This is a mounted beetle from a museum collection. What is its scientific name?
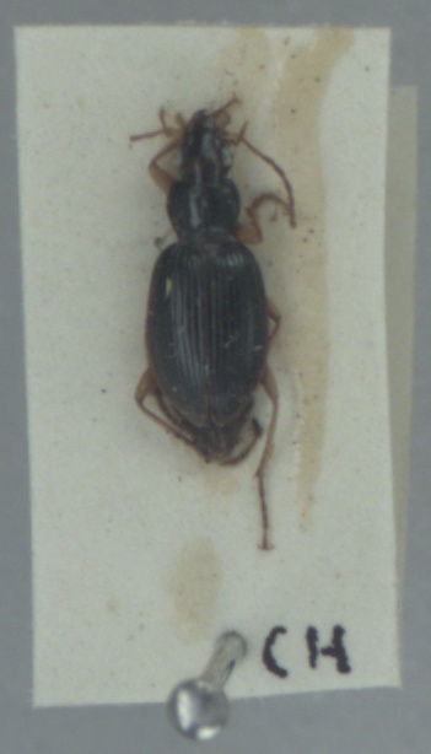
Paranchus albipes
